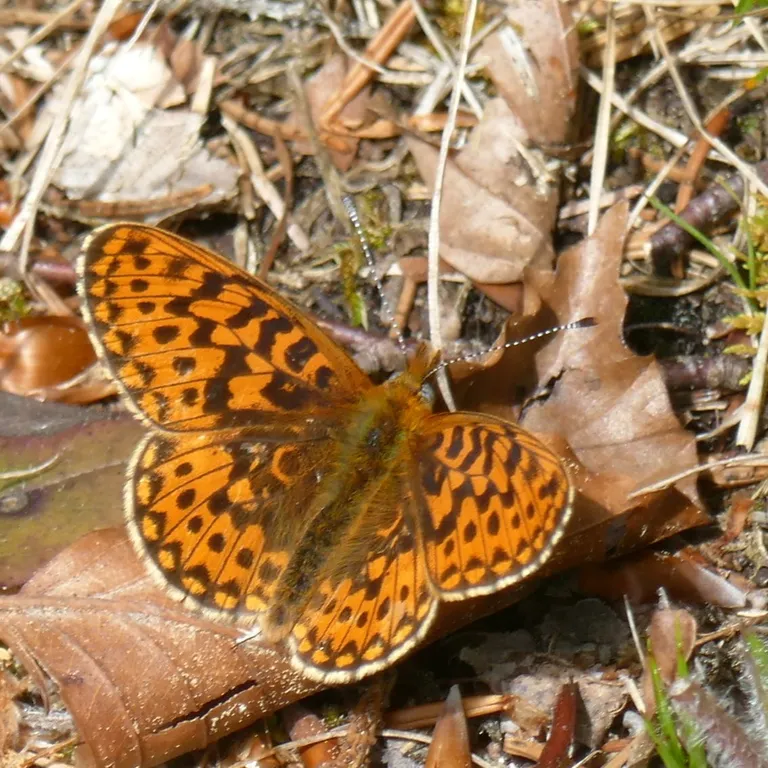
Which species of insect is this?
Boloria euphrosyne (also Clossiana euphrosyne)
